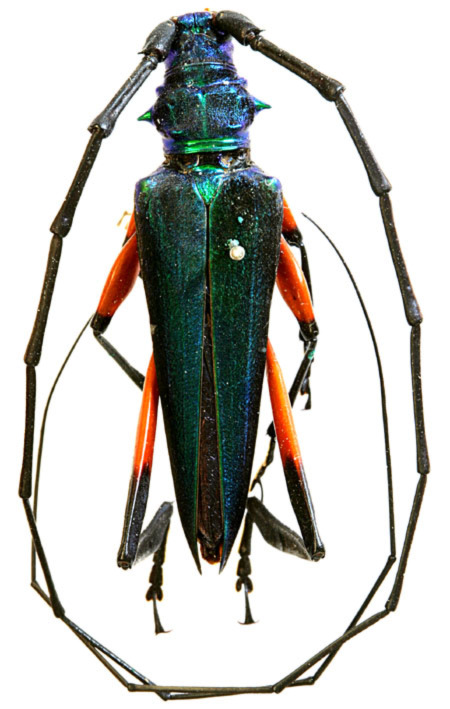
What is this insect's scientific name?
Callichroma regalis (also Schwarzerion holochlorum)
